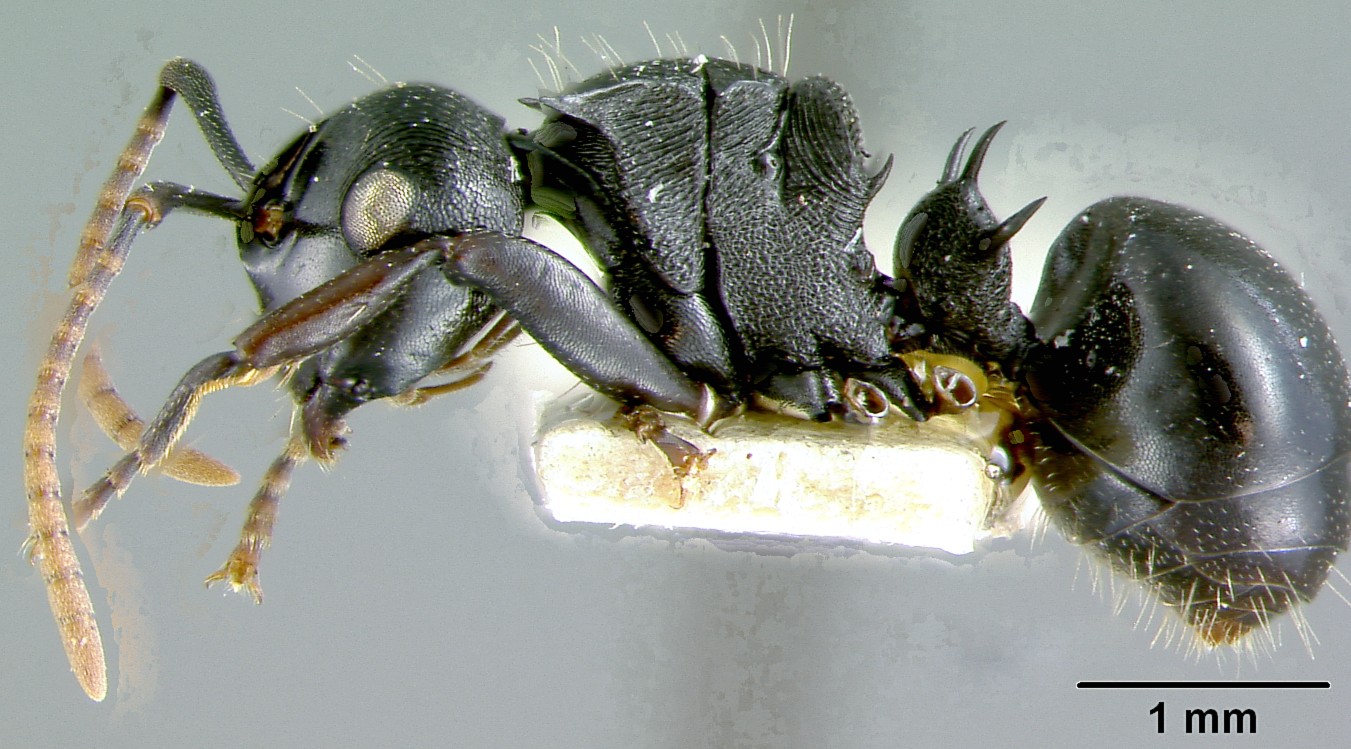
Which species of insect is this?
Polyrhachis bequaerti
